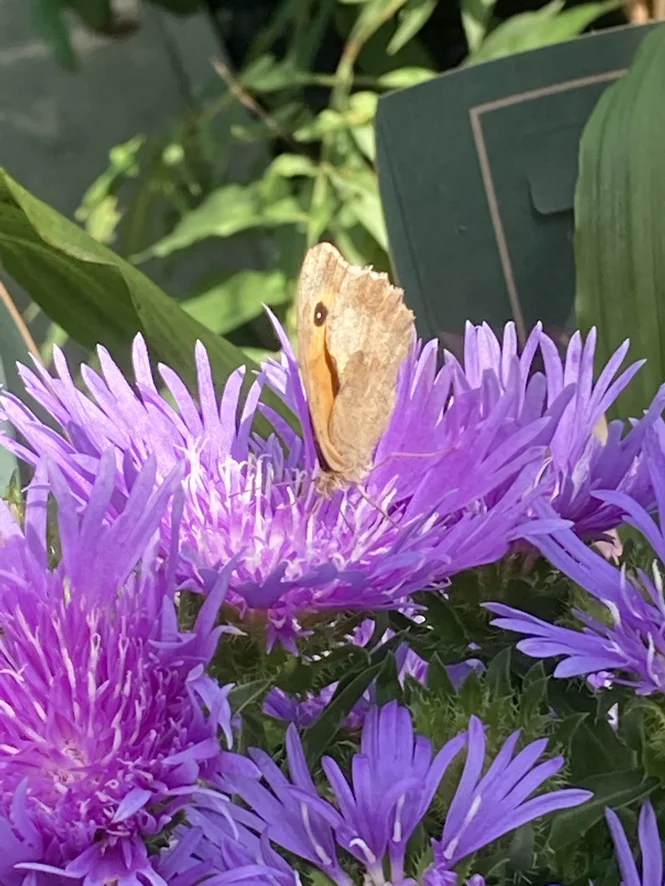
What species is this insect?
Maniola jurtina
